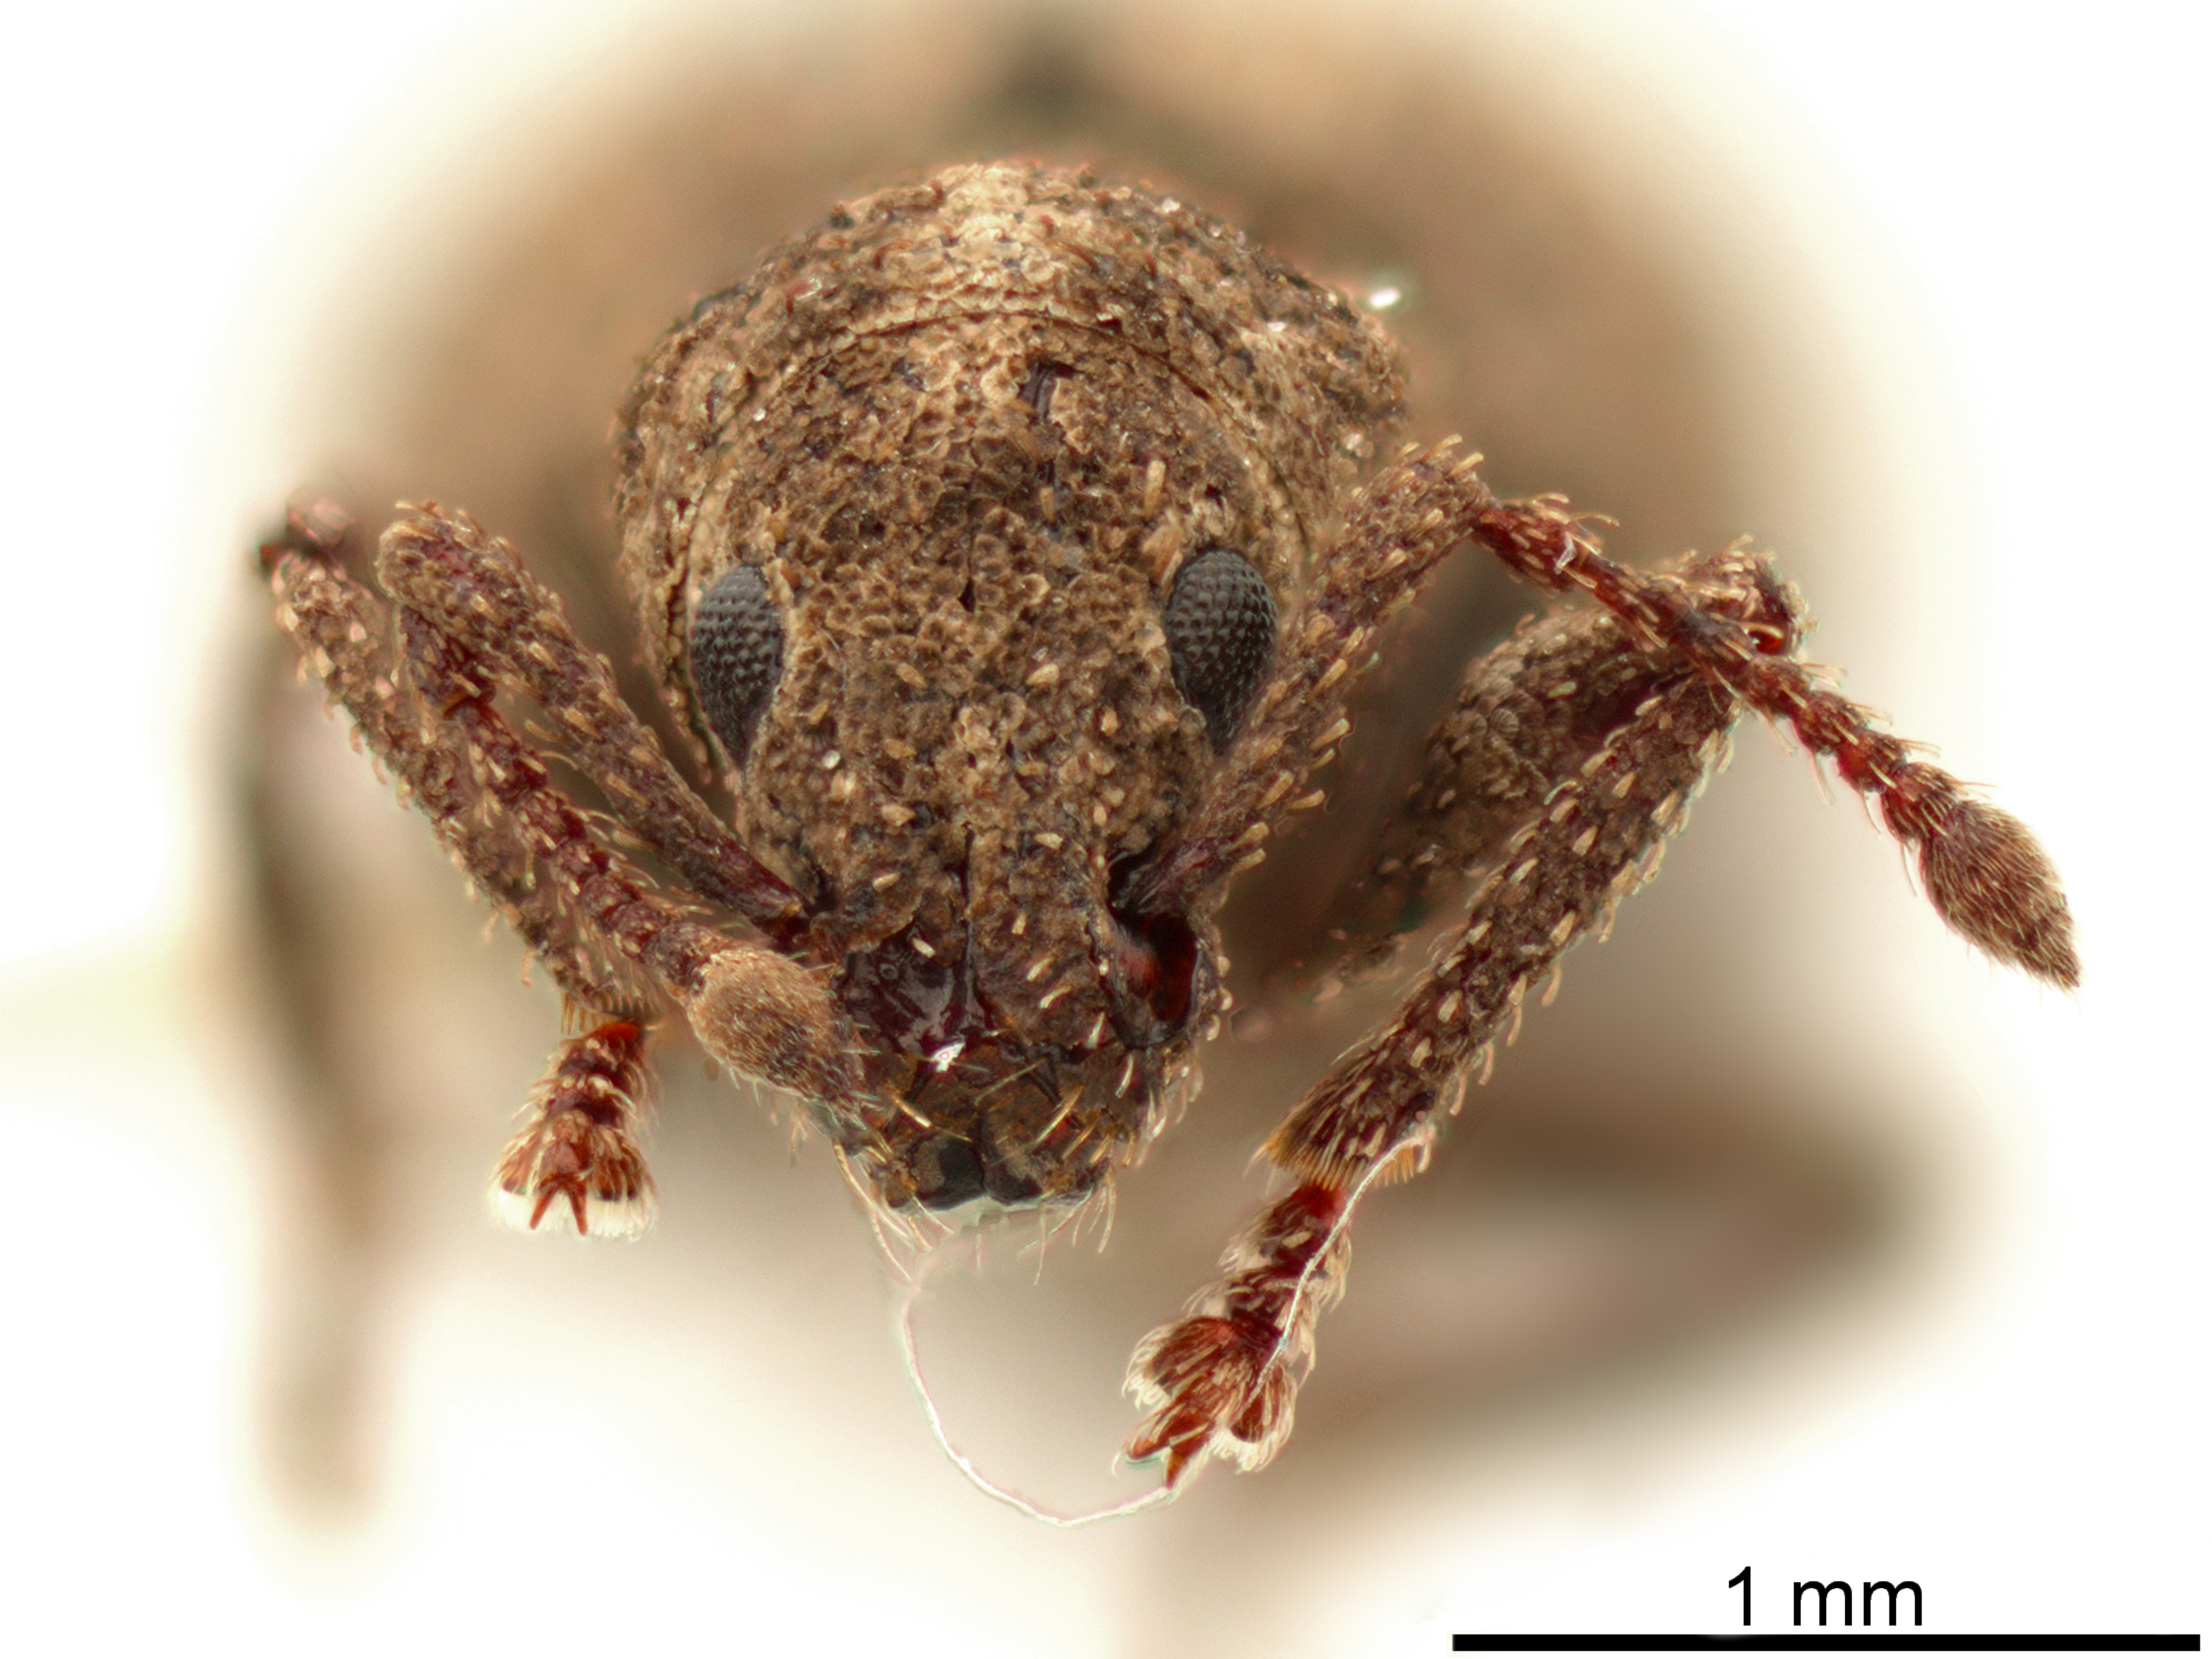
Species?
Myosides seriehispidus
